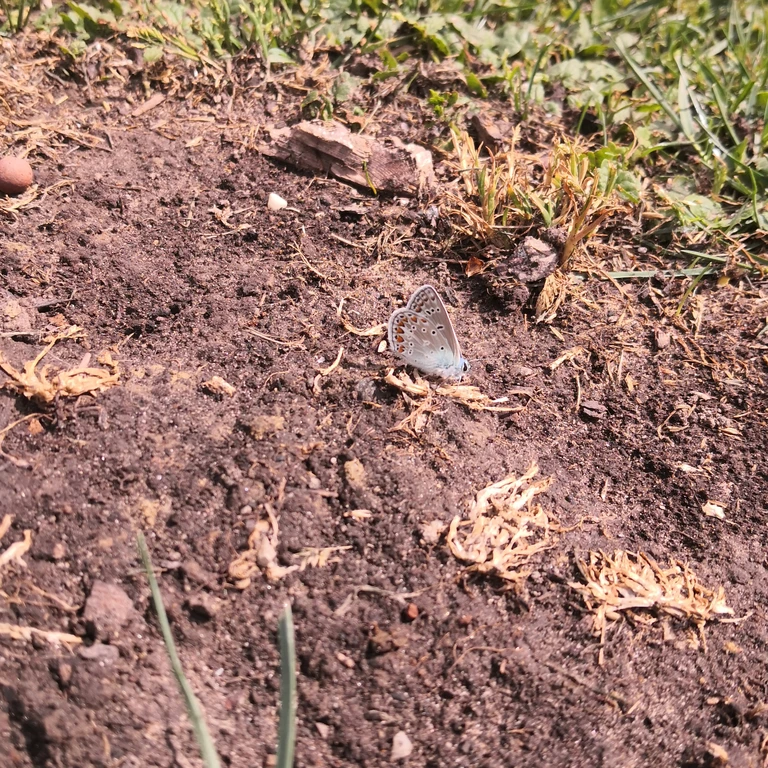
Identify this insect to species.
Polyommatus icarus
